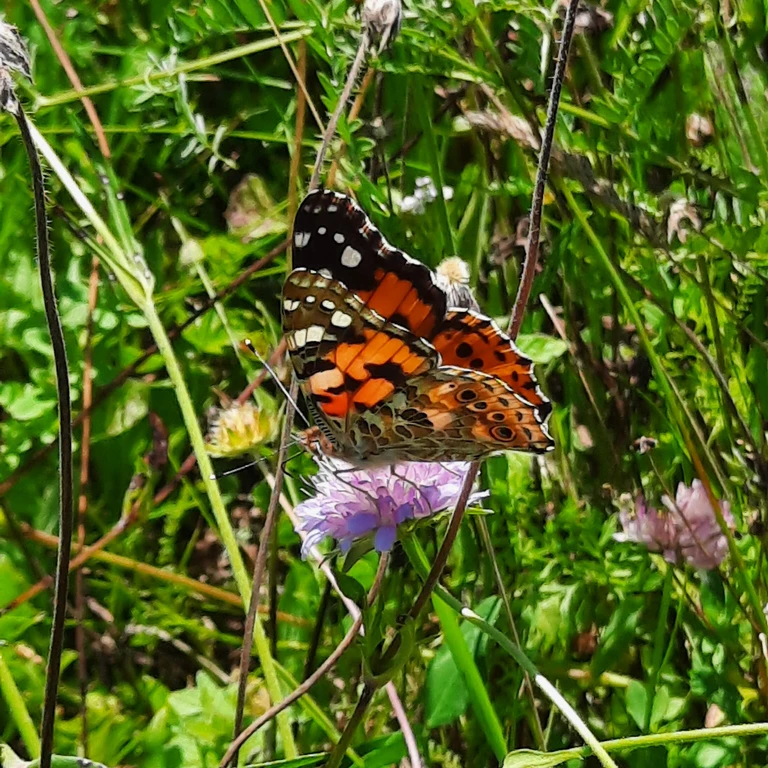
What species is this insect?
Vanessa cardui
